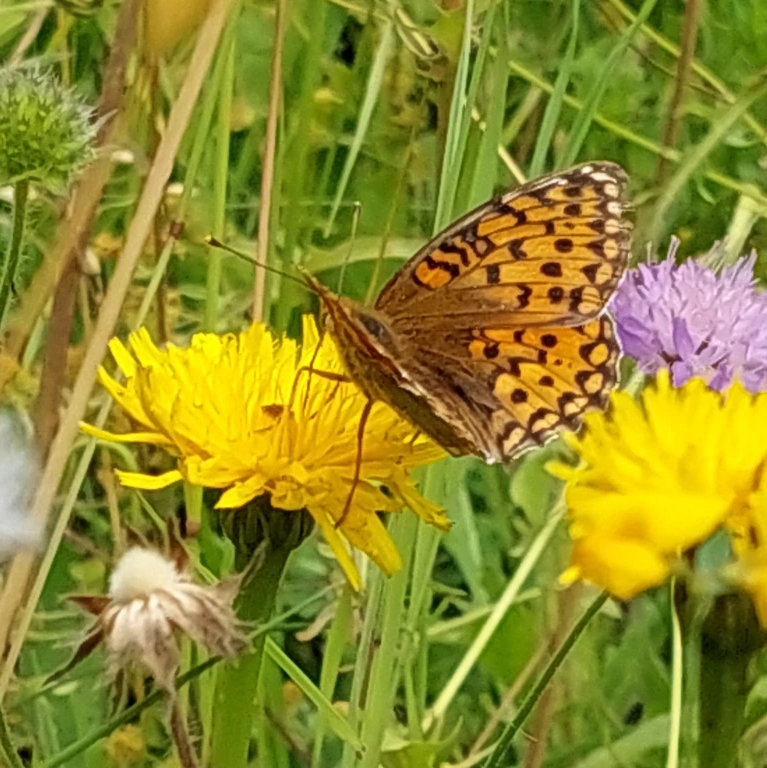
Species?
Speyeria aglaja
